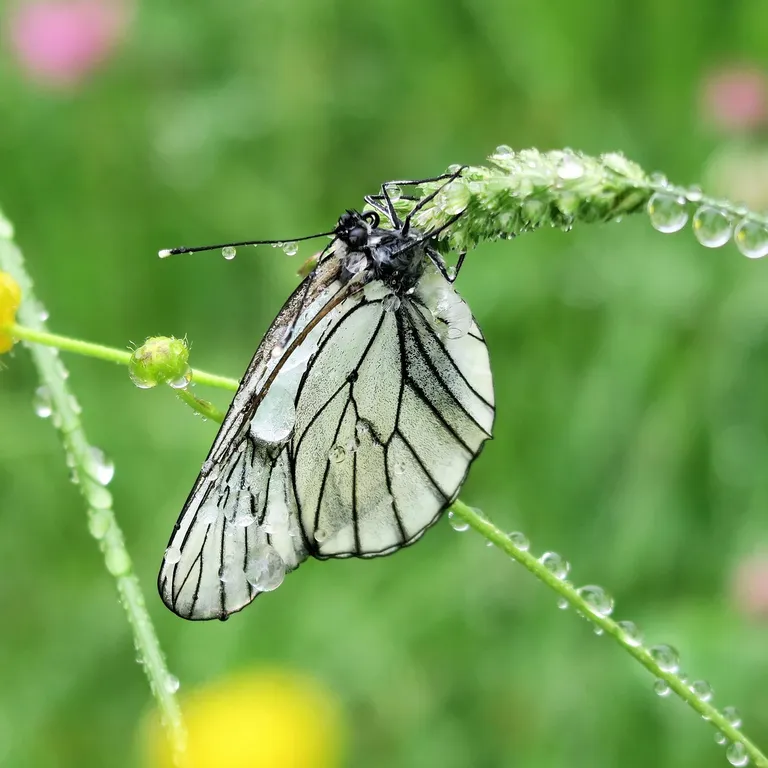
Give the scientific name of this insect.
Aporia crataegi
